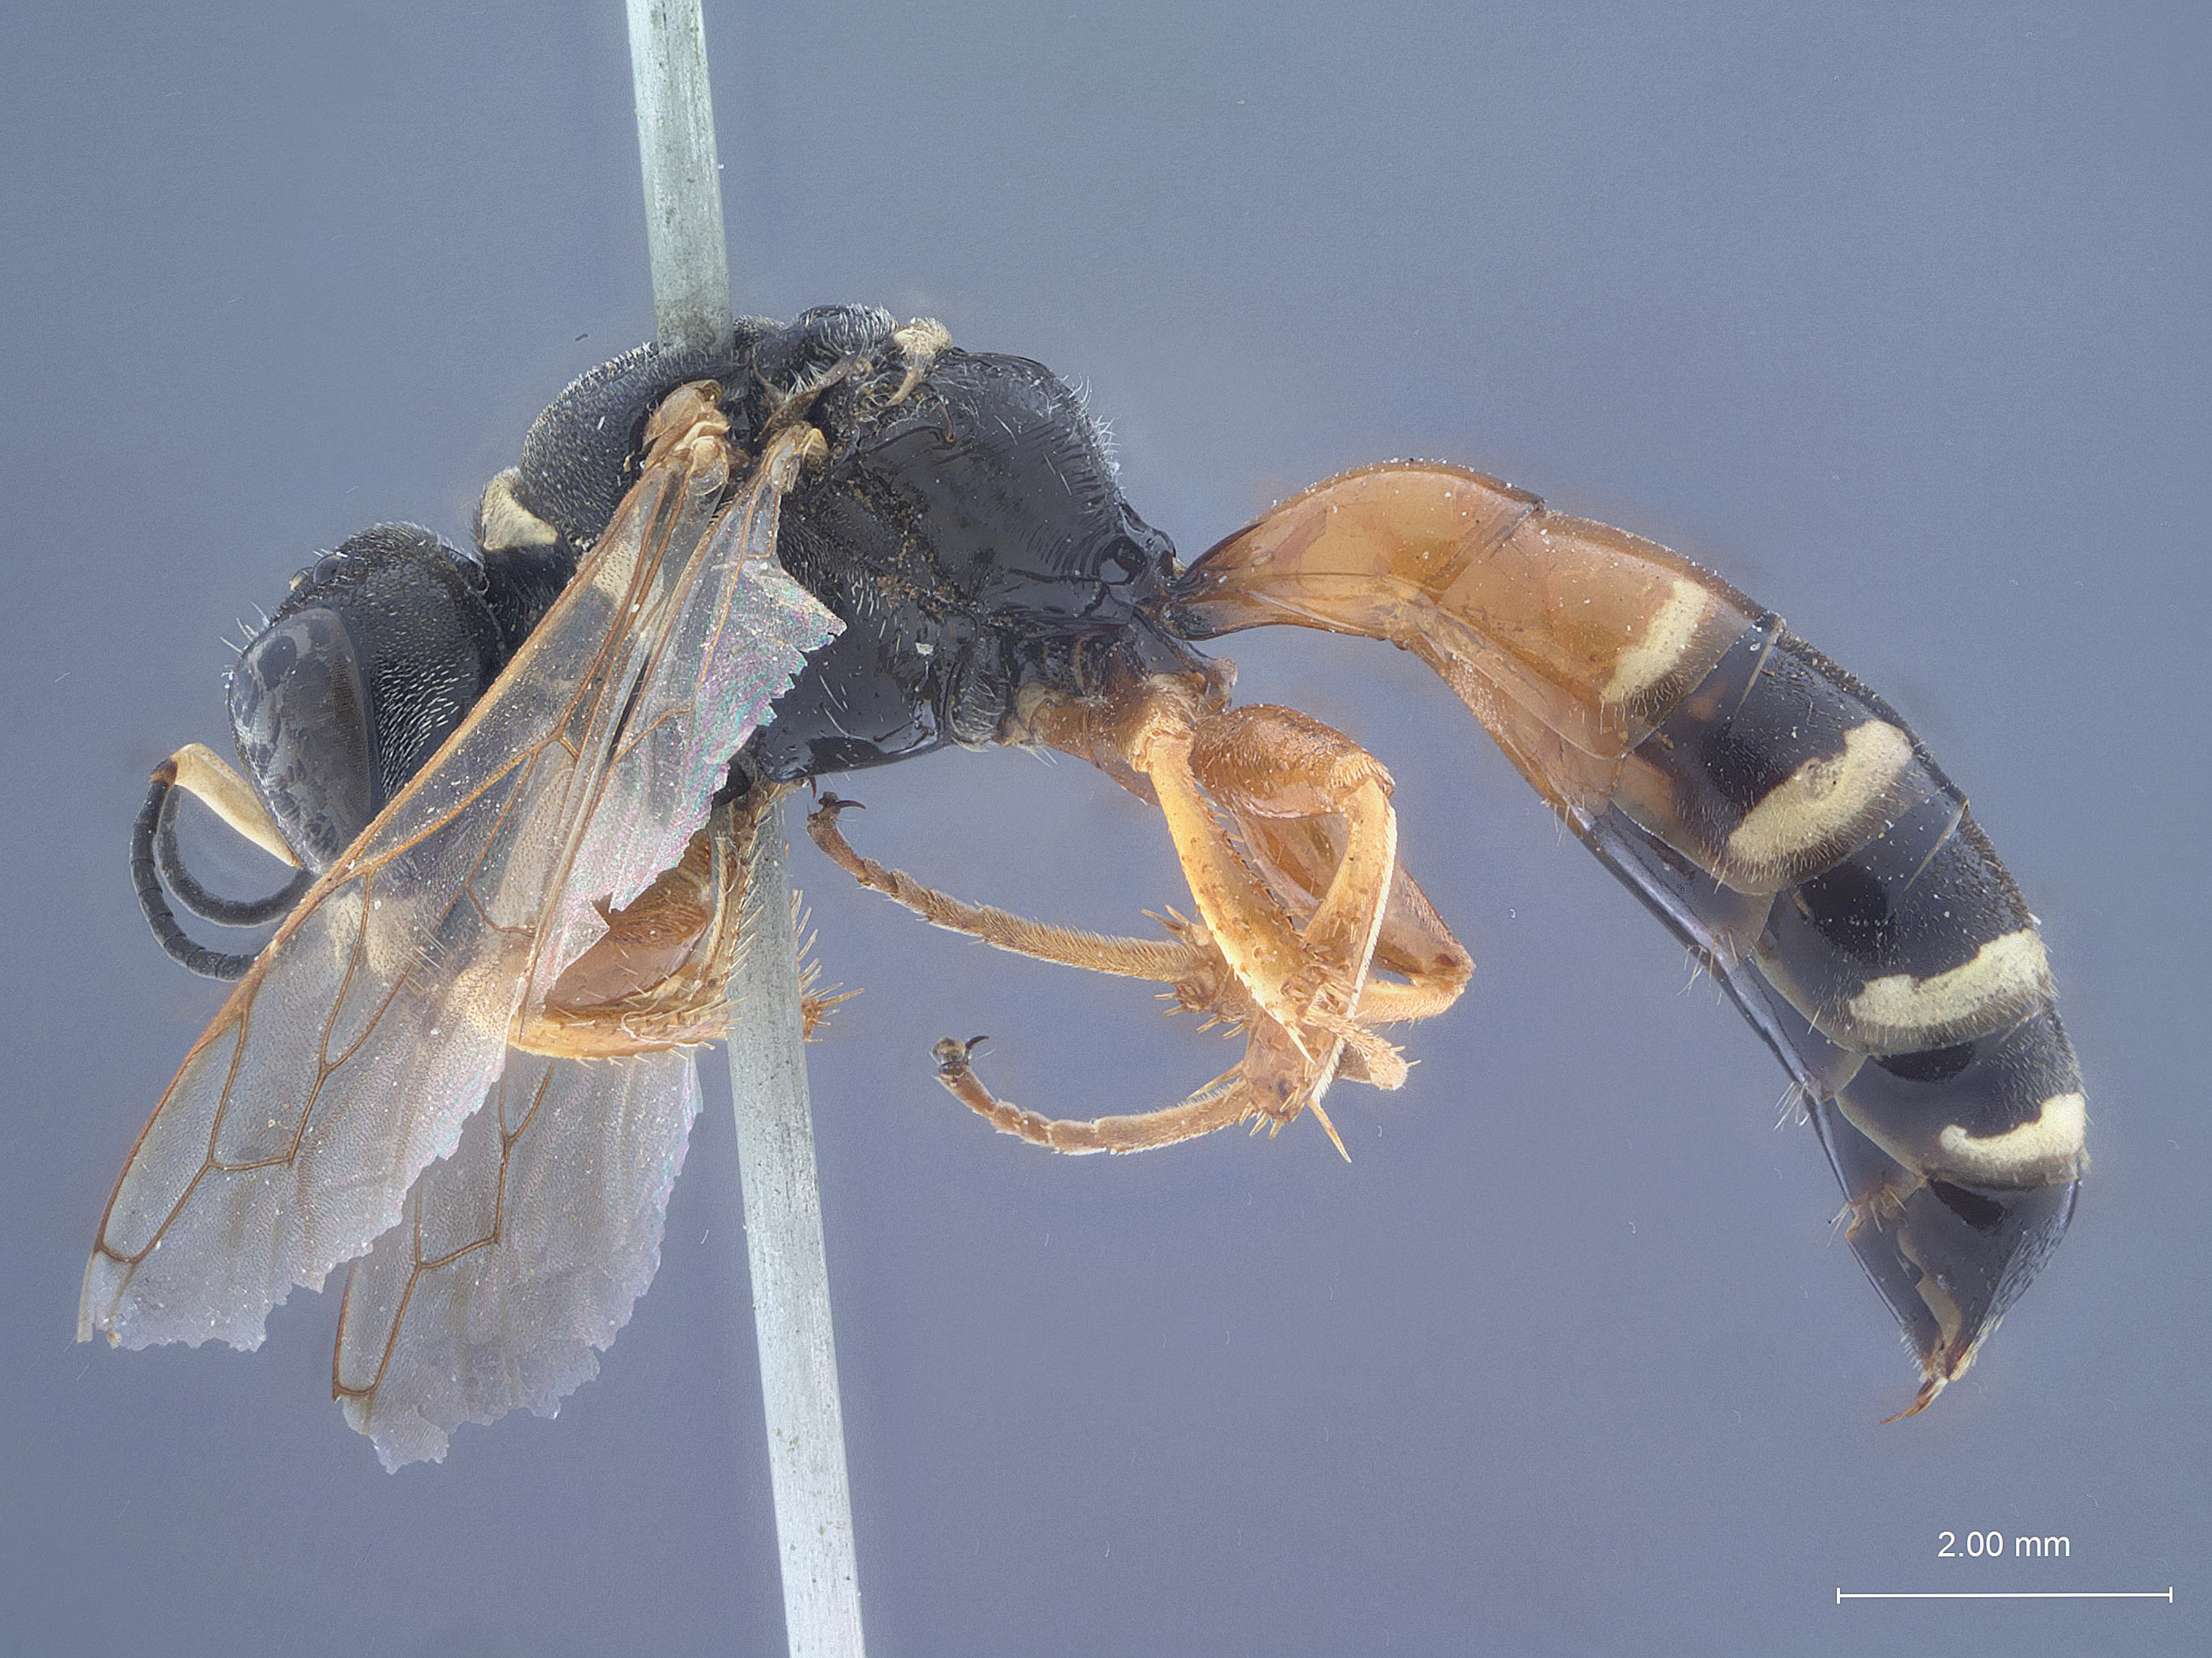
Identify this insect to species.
Crabro mongolicus
